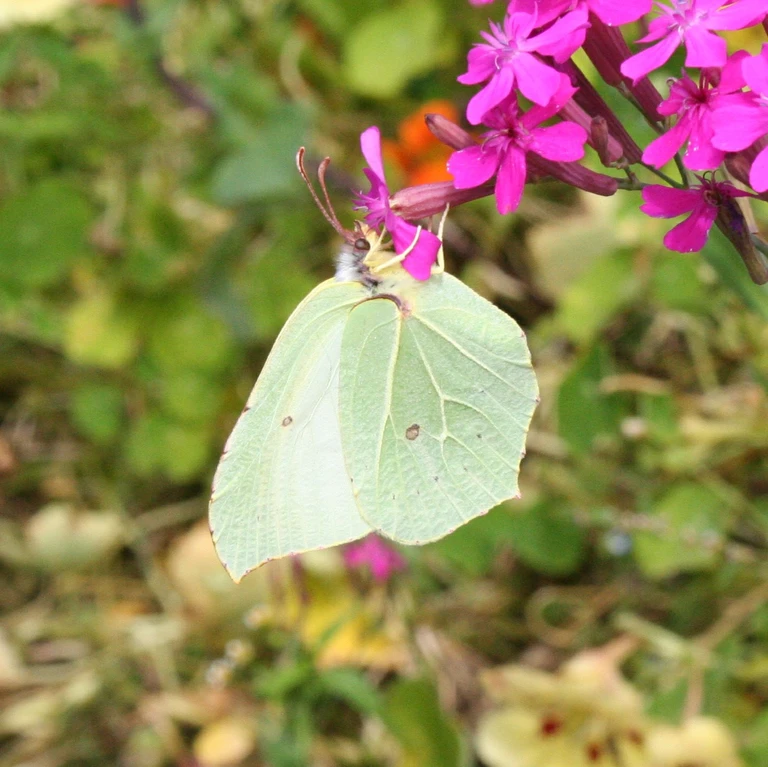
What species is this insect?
Gonepteryx rhamni
